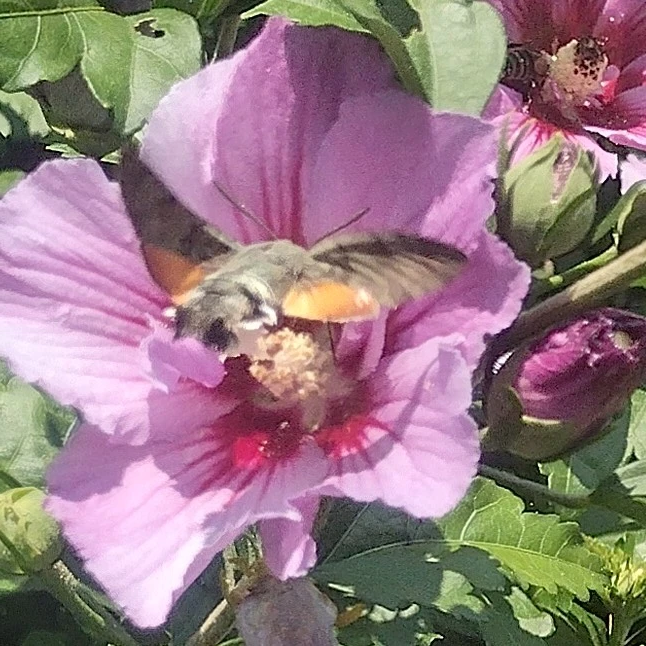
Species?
Macroglossum stellatarum
